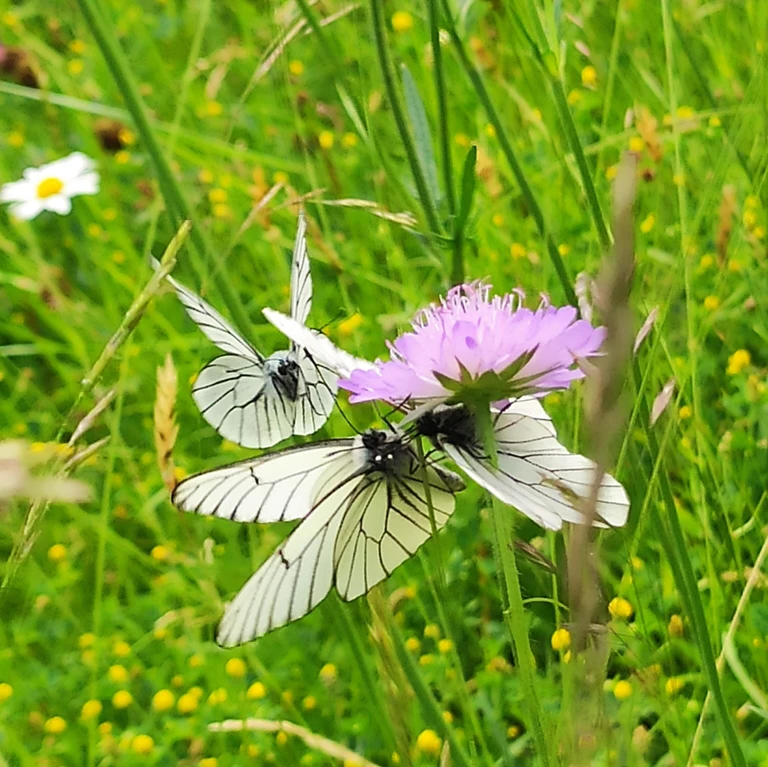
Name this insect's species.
Aporia crataegi
